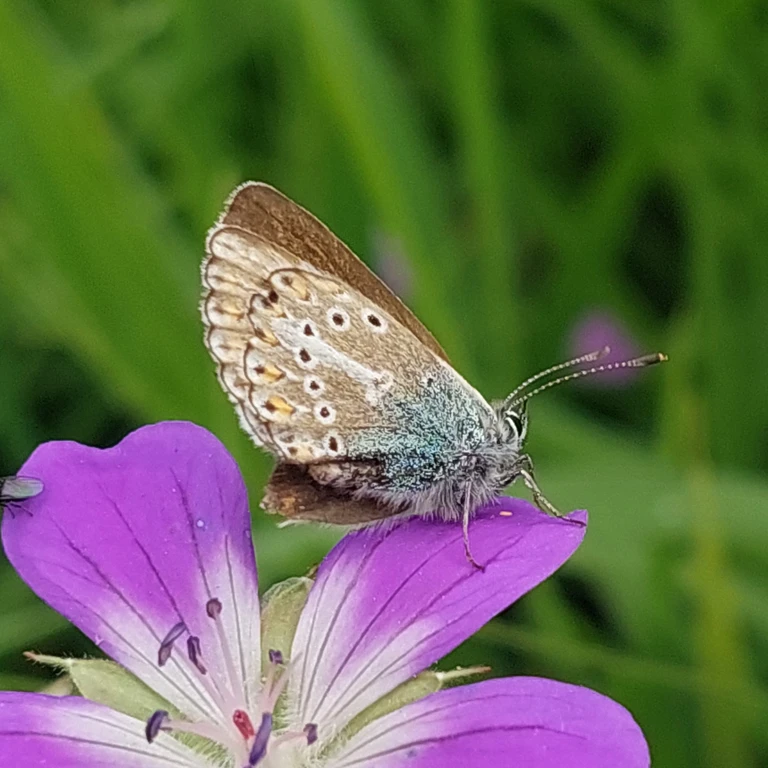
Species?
Eumedonia eumedon
